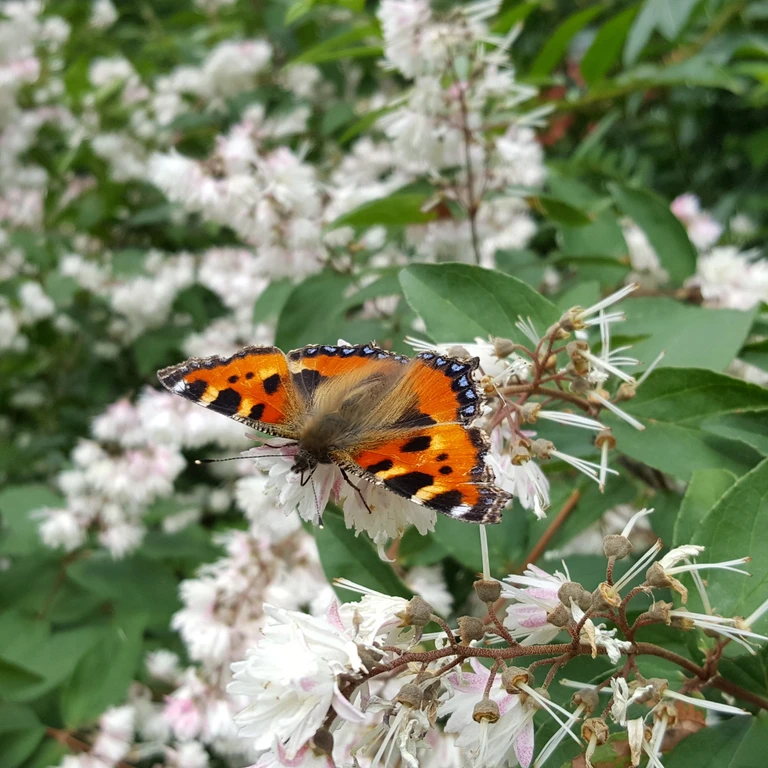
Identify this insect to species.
Aglais urticae
